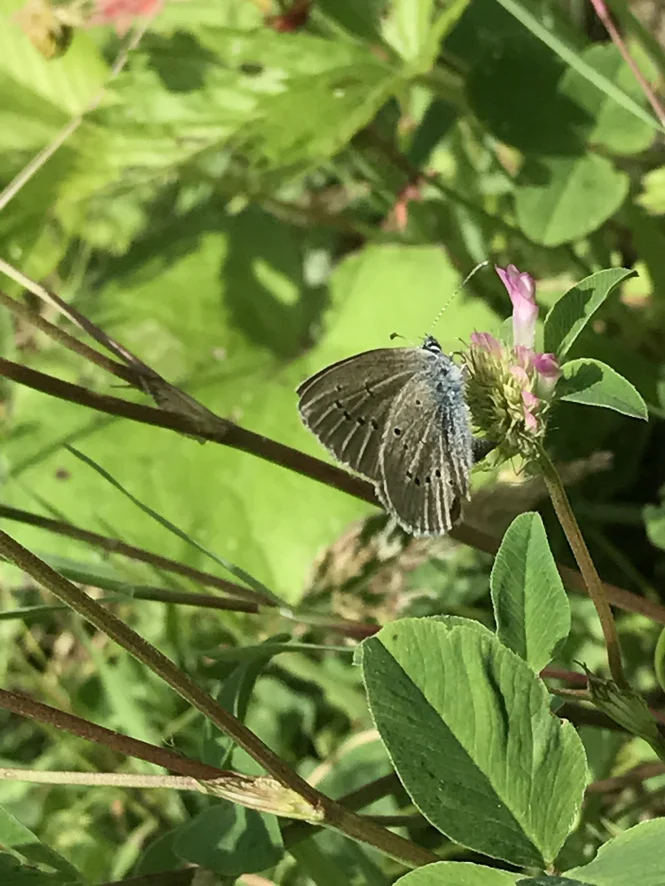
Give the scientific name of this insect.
Celastrina argiolus
